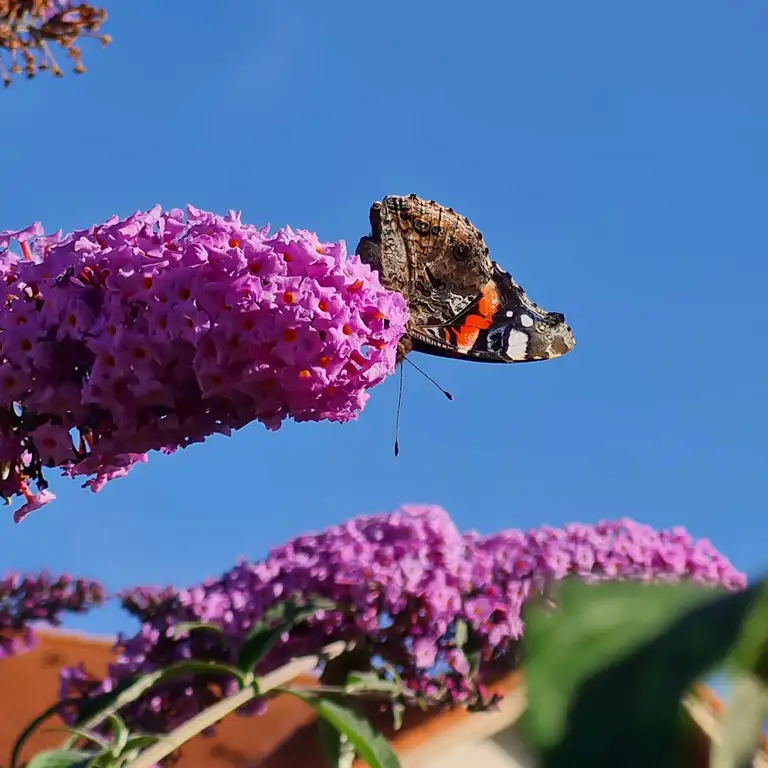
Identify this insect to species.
Vanessa atalanta
